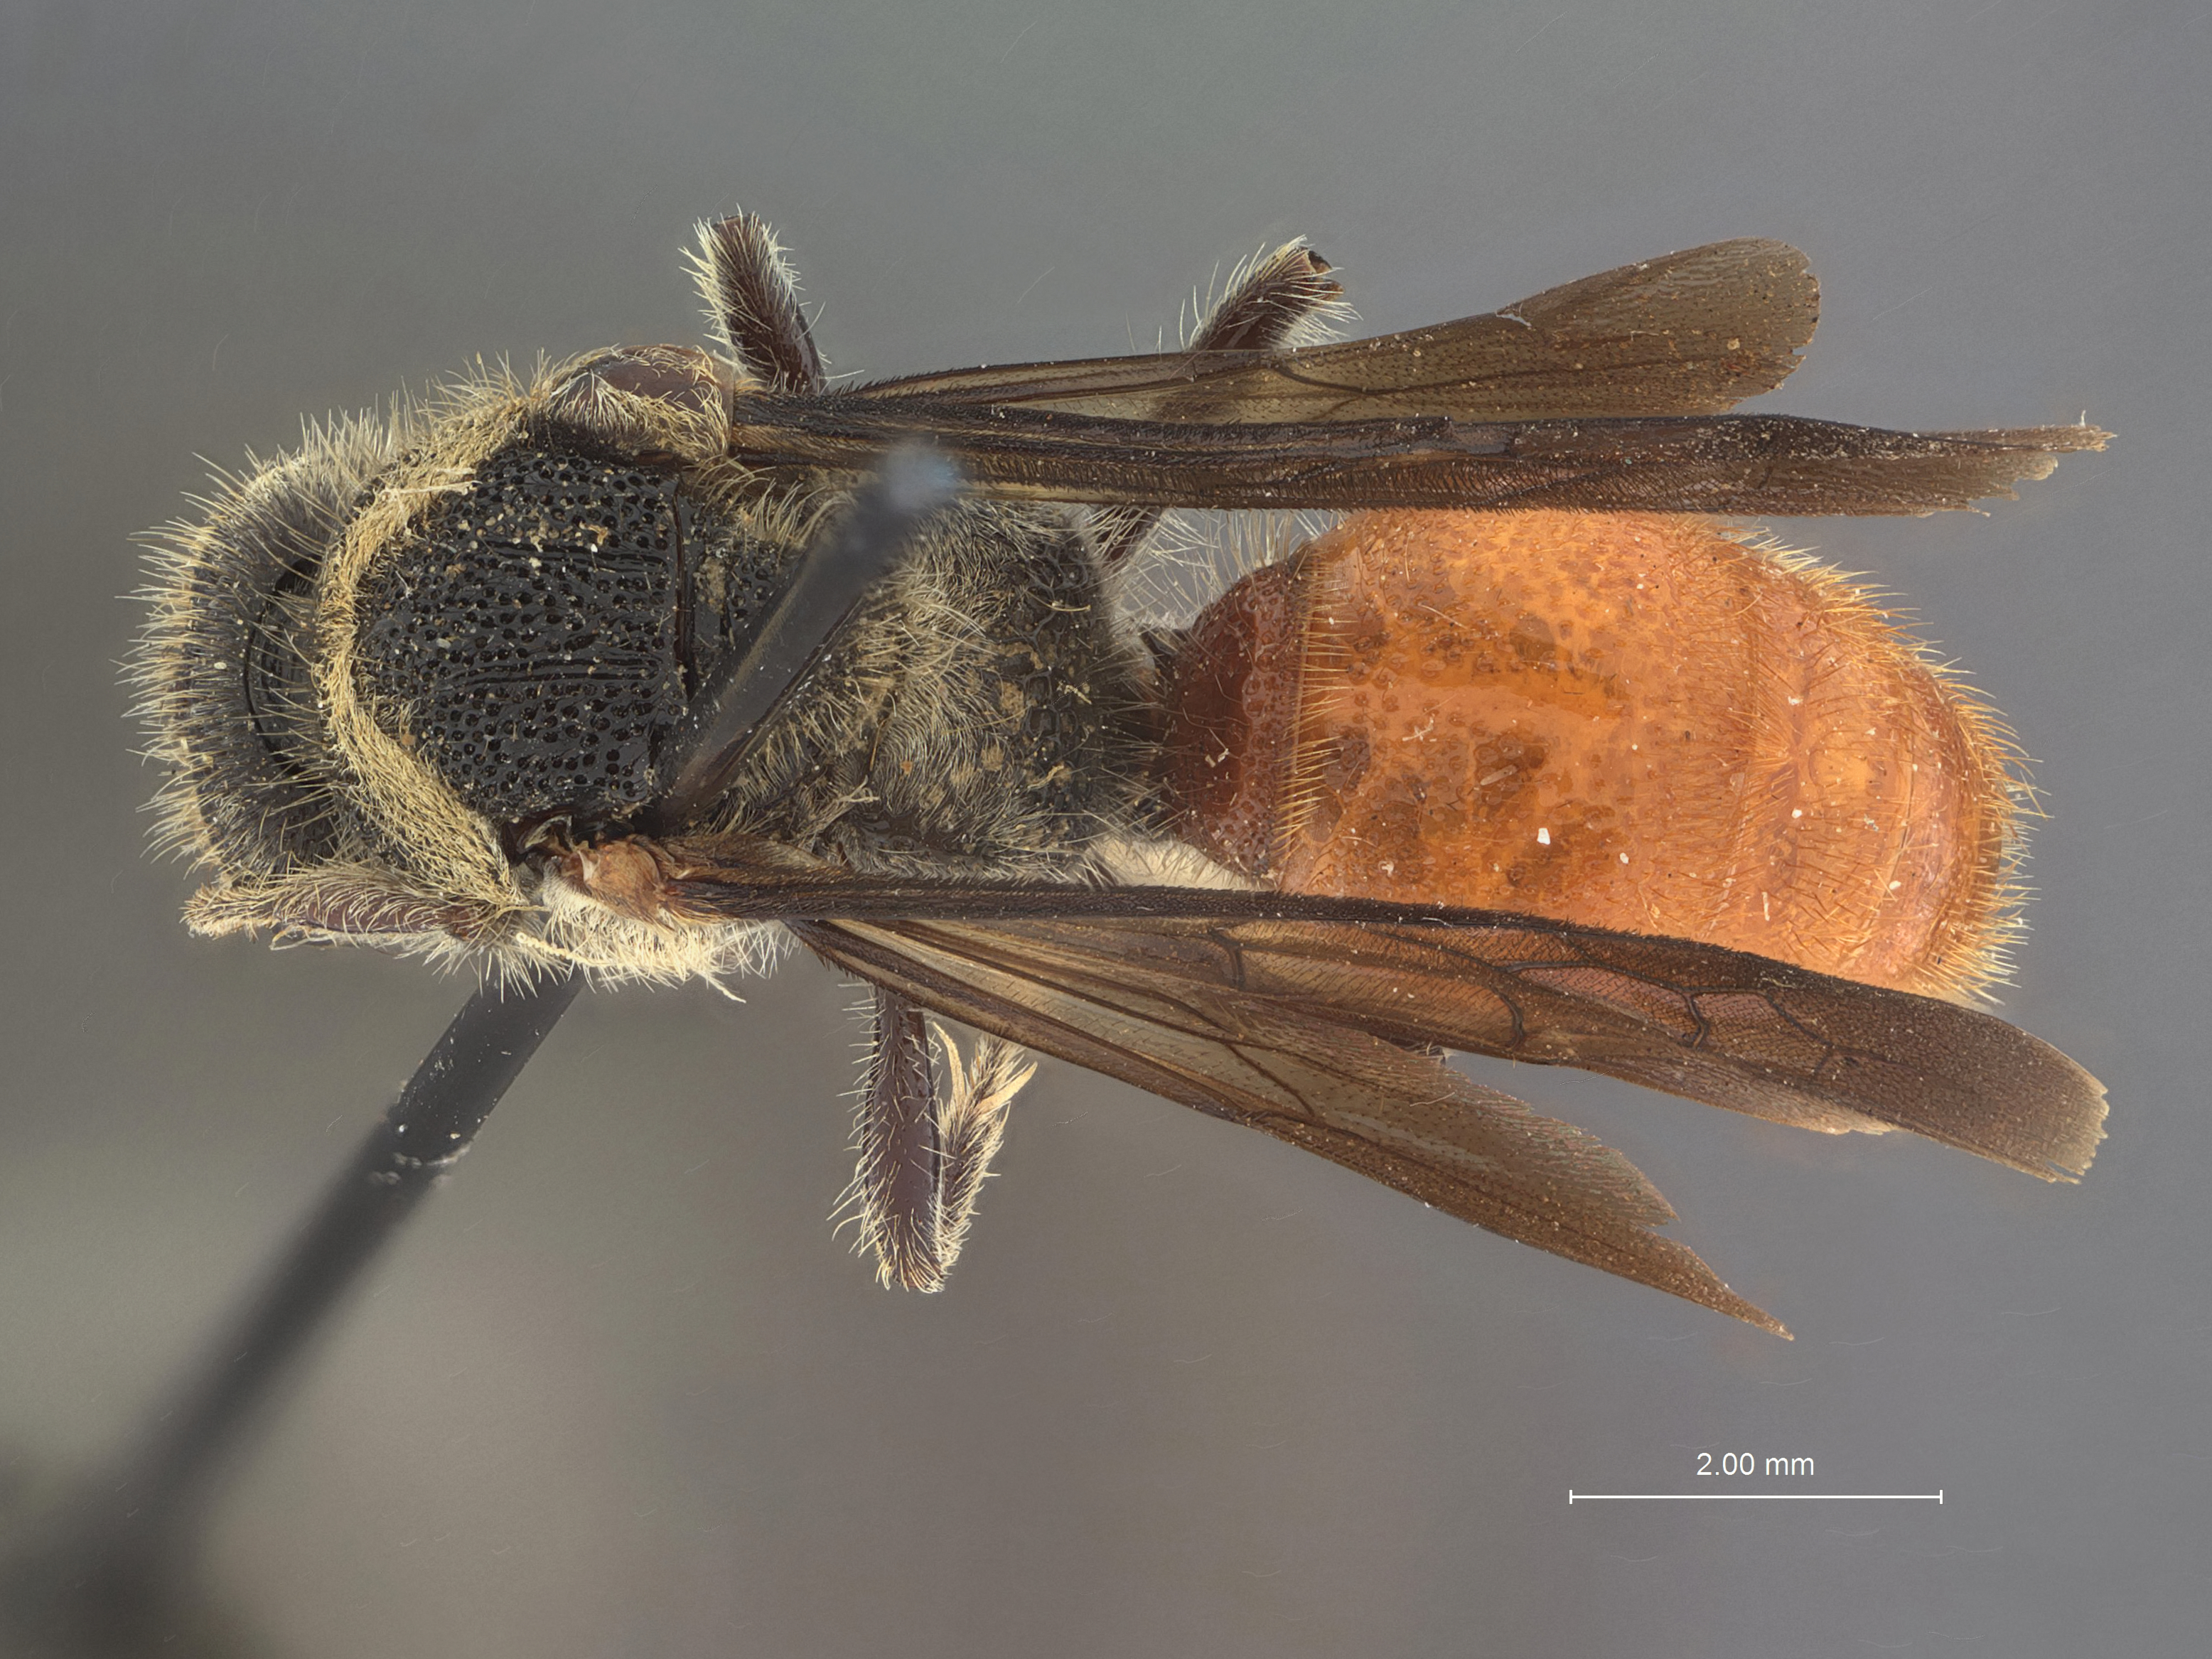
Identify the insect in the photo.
Timulla divergens
